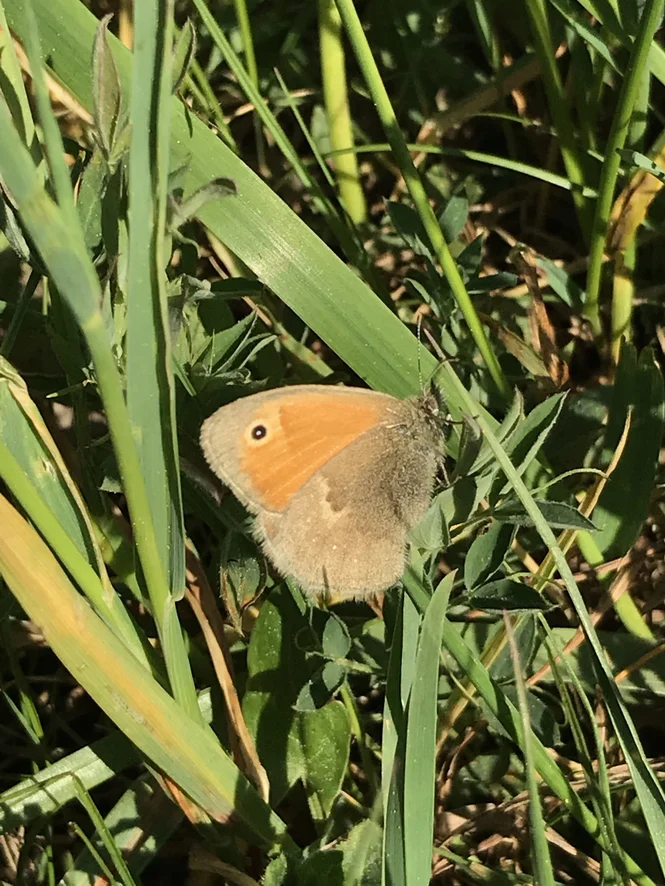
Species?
Coenonympha pamphilus
